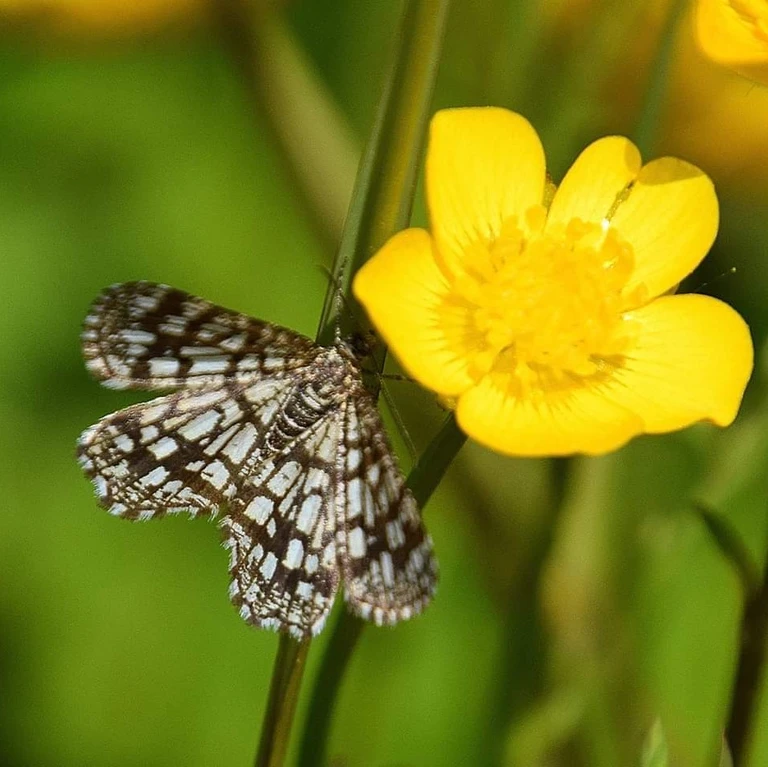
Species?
Chiasmia clathrata
